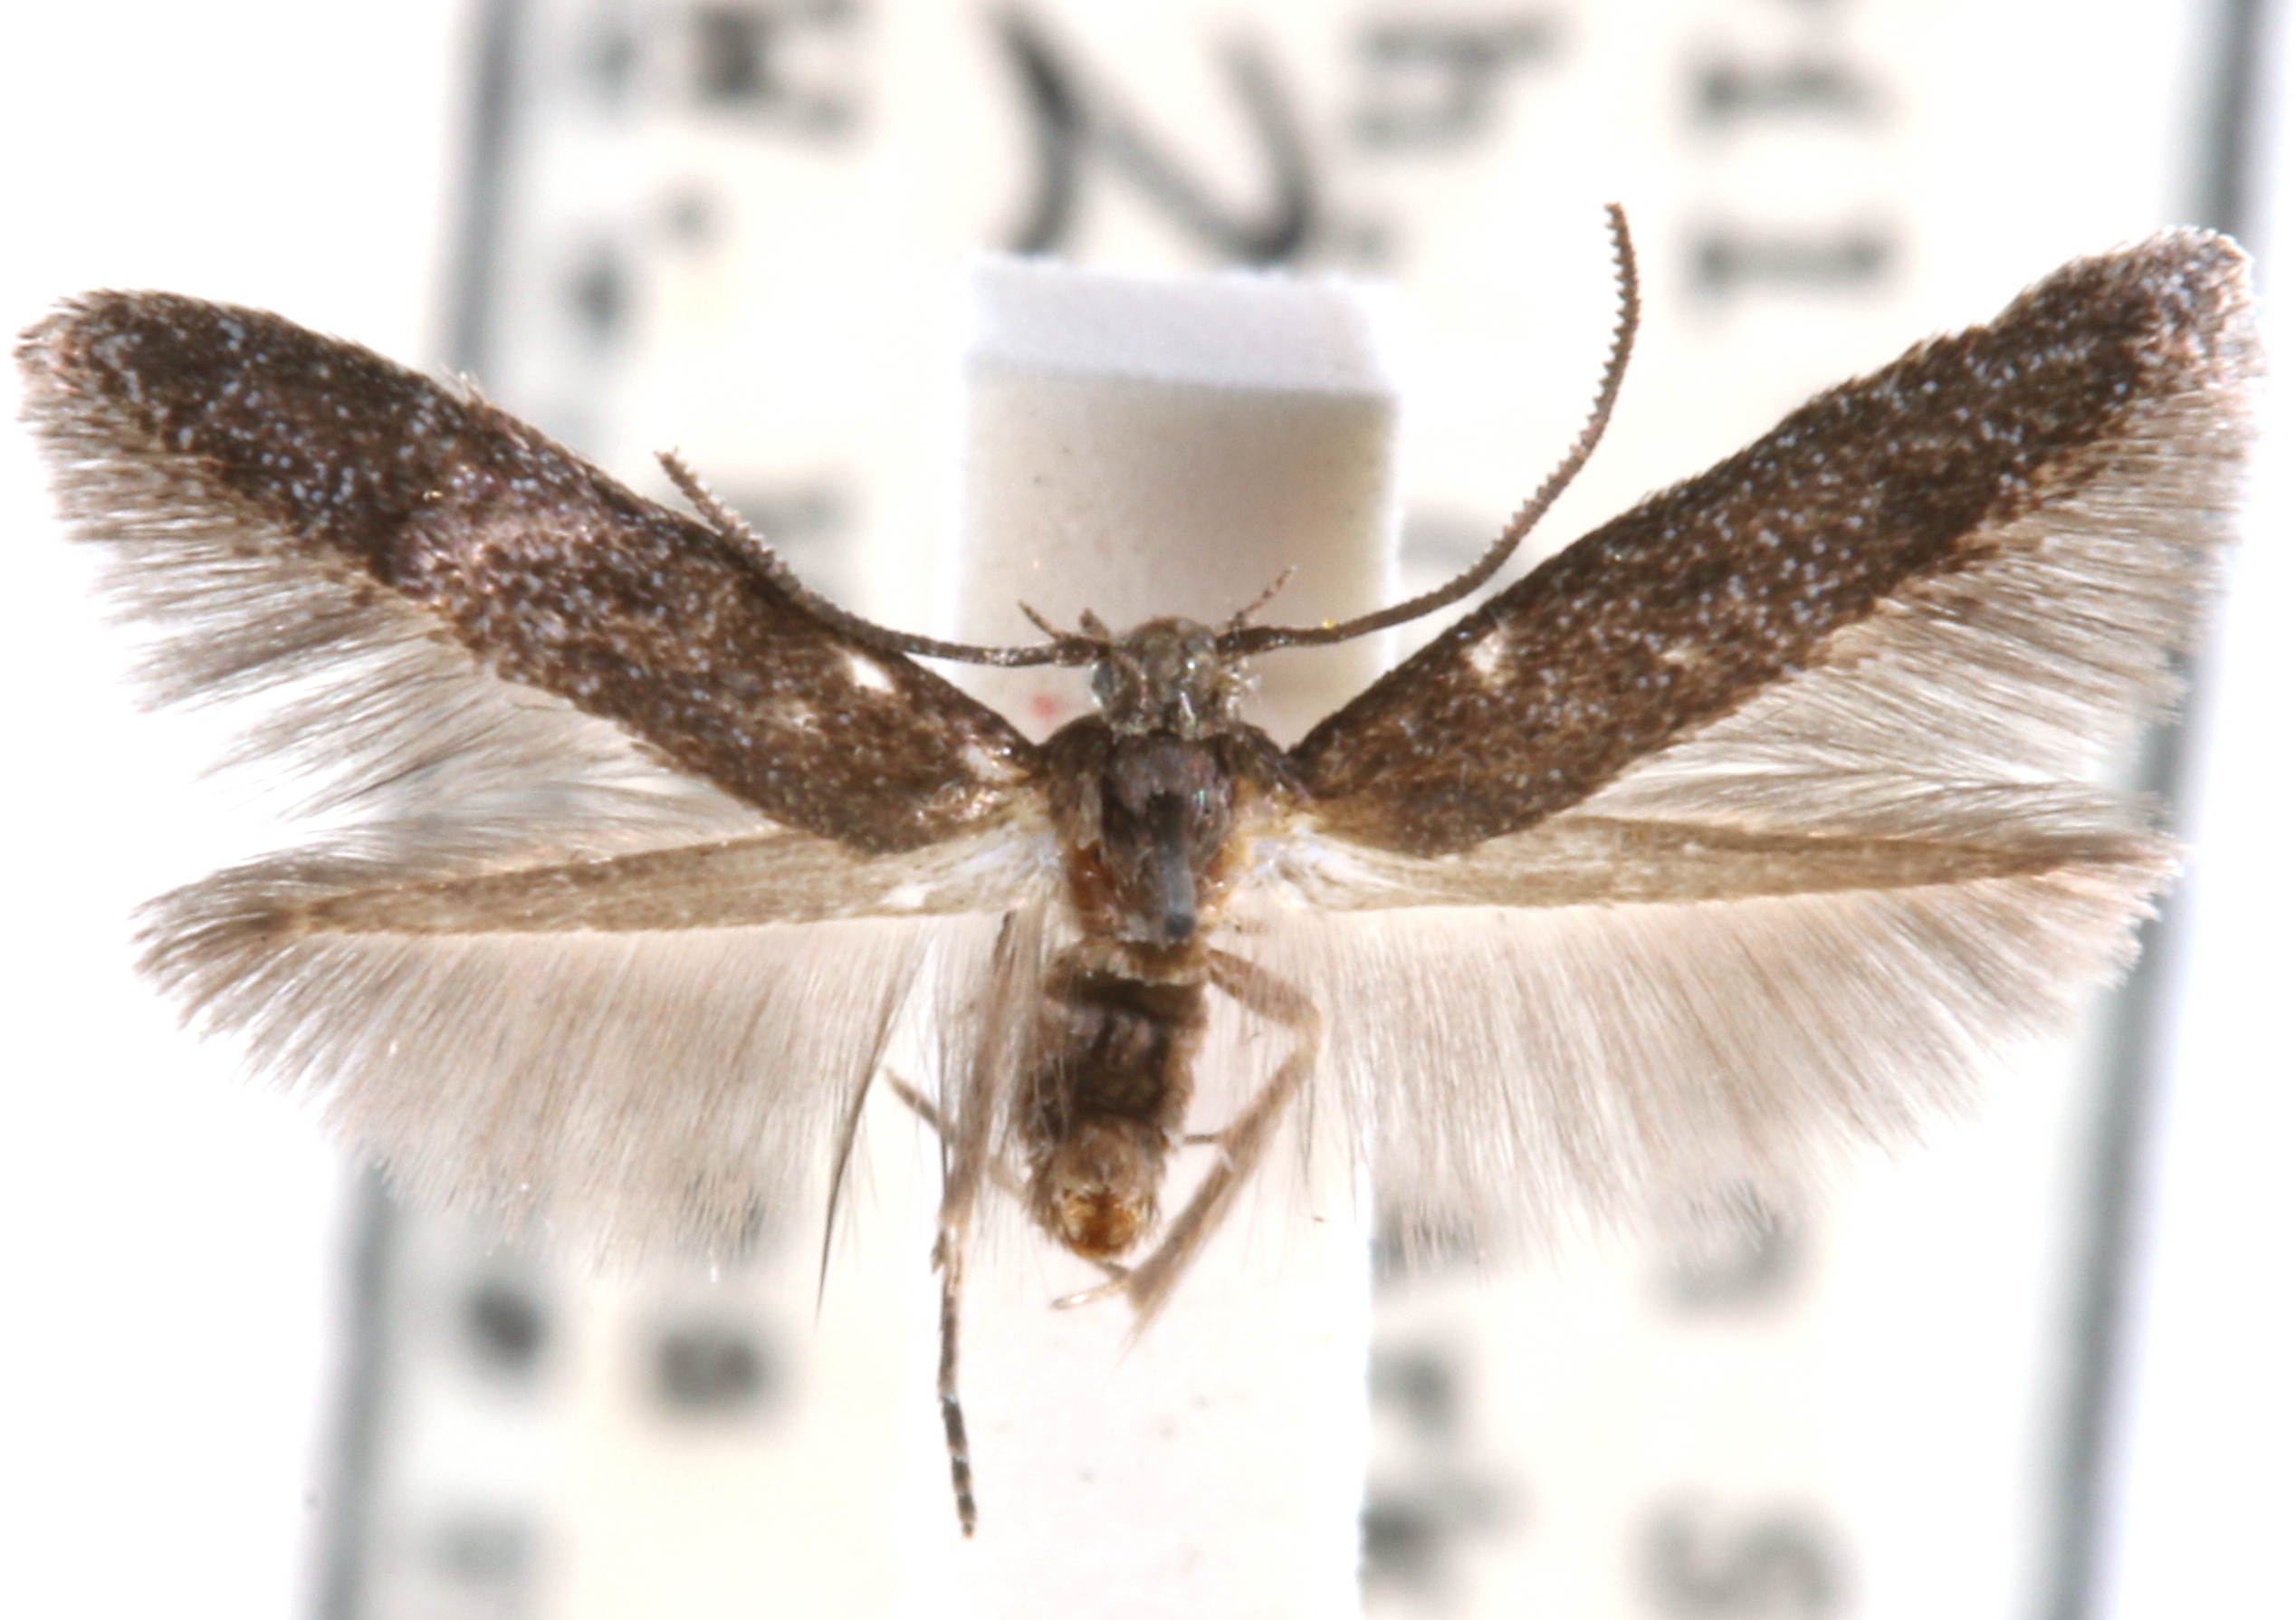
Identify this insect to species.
Teladoma incana
